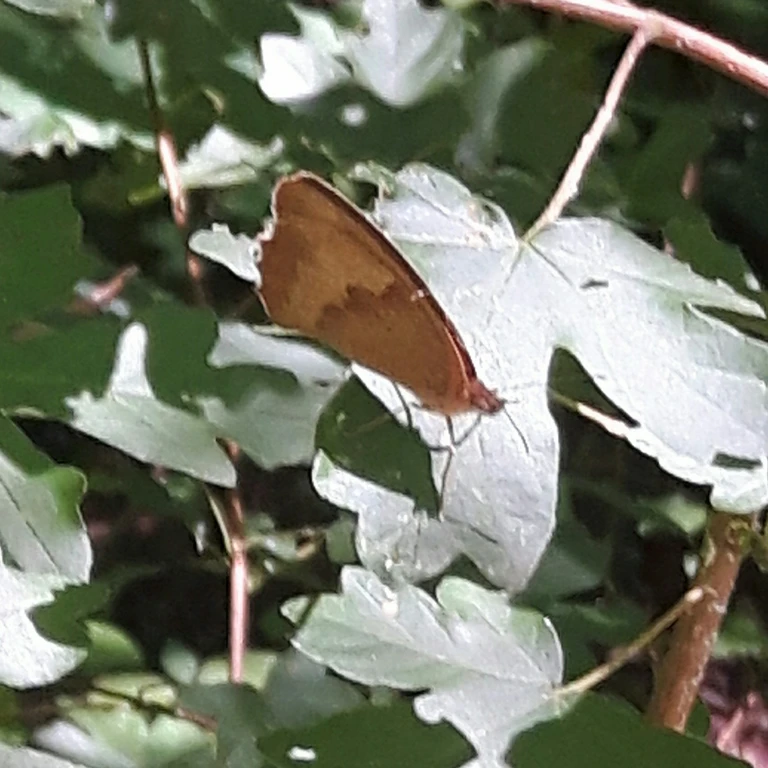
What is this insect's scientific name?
Maniola jurtina
